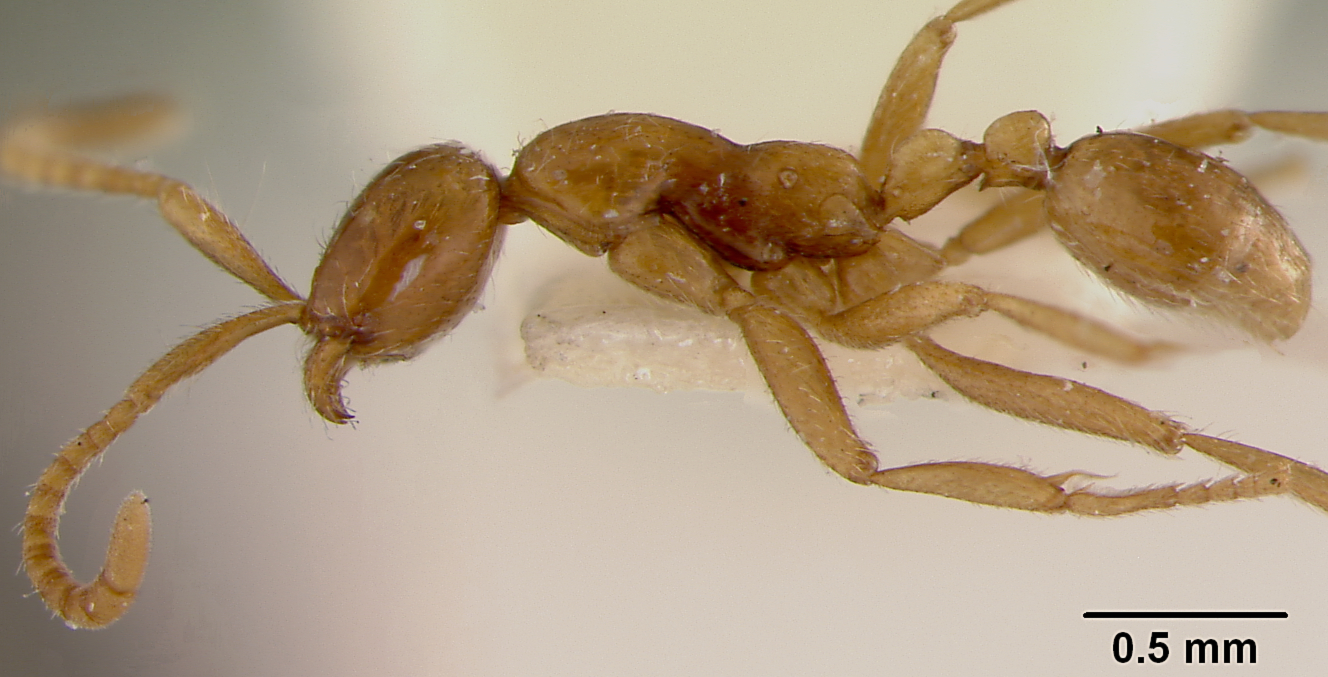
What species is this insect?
Eciton humile
